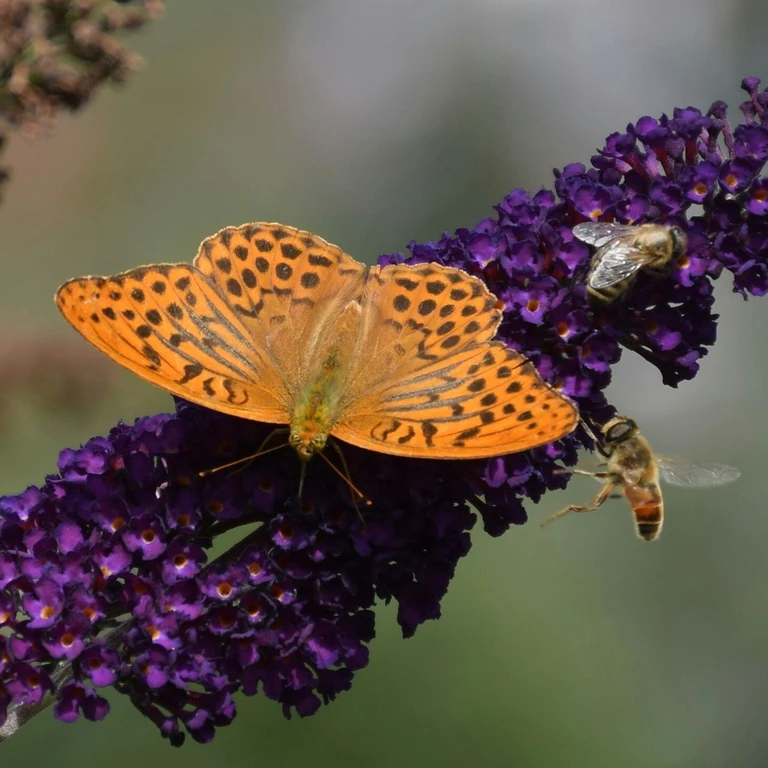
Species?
Argynnis paphia
